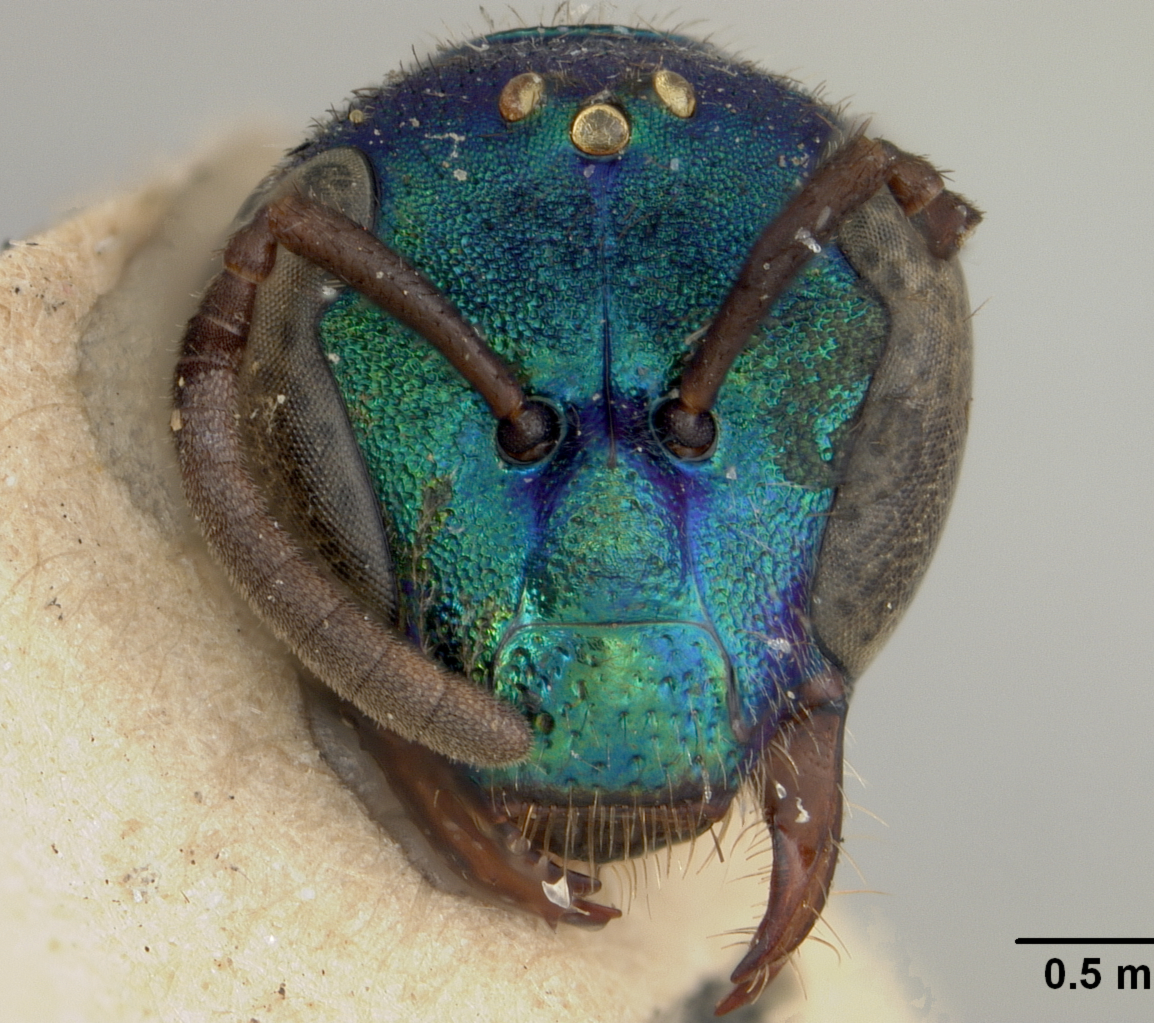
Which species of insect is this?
Augochlora cyaneoviridis
